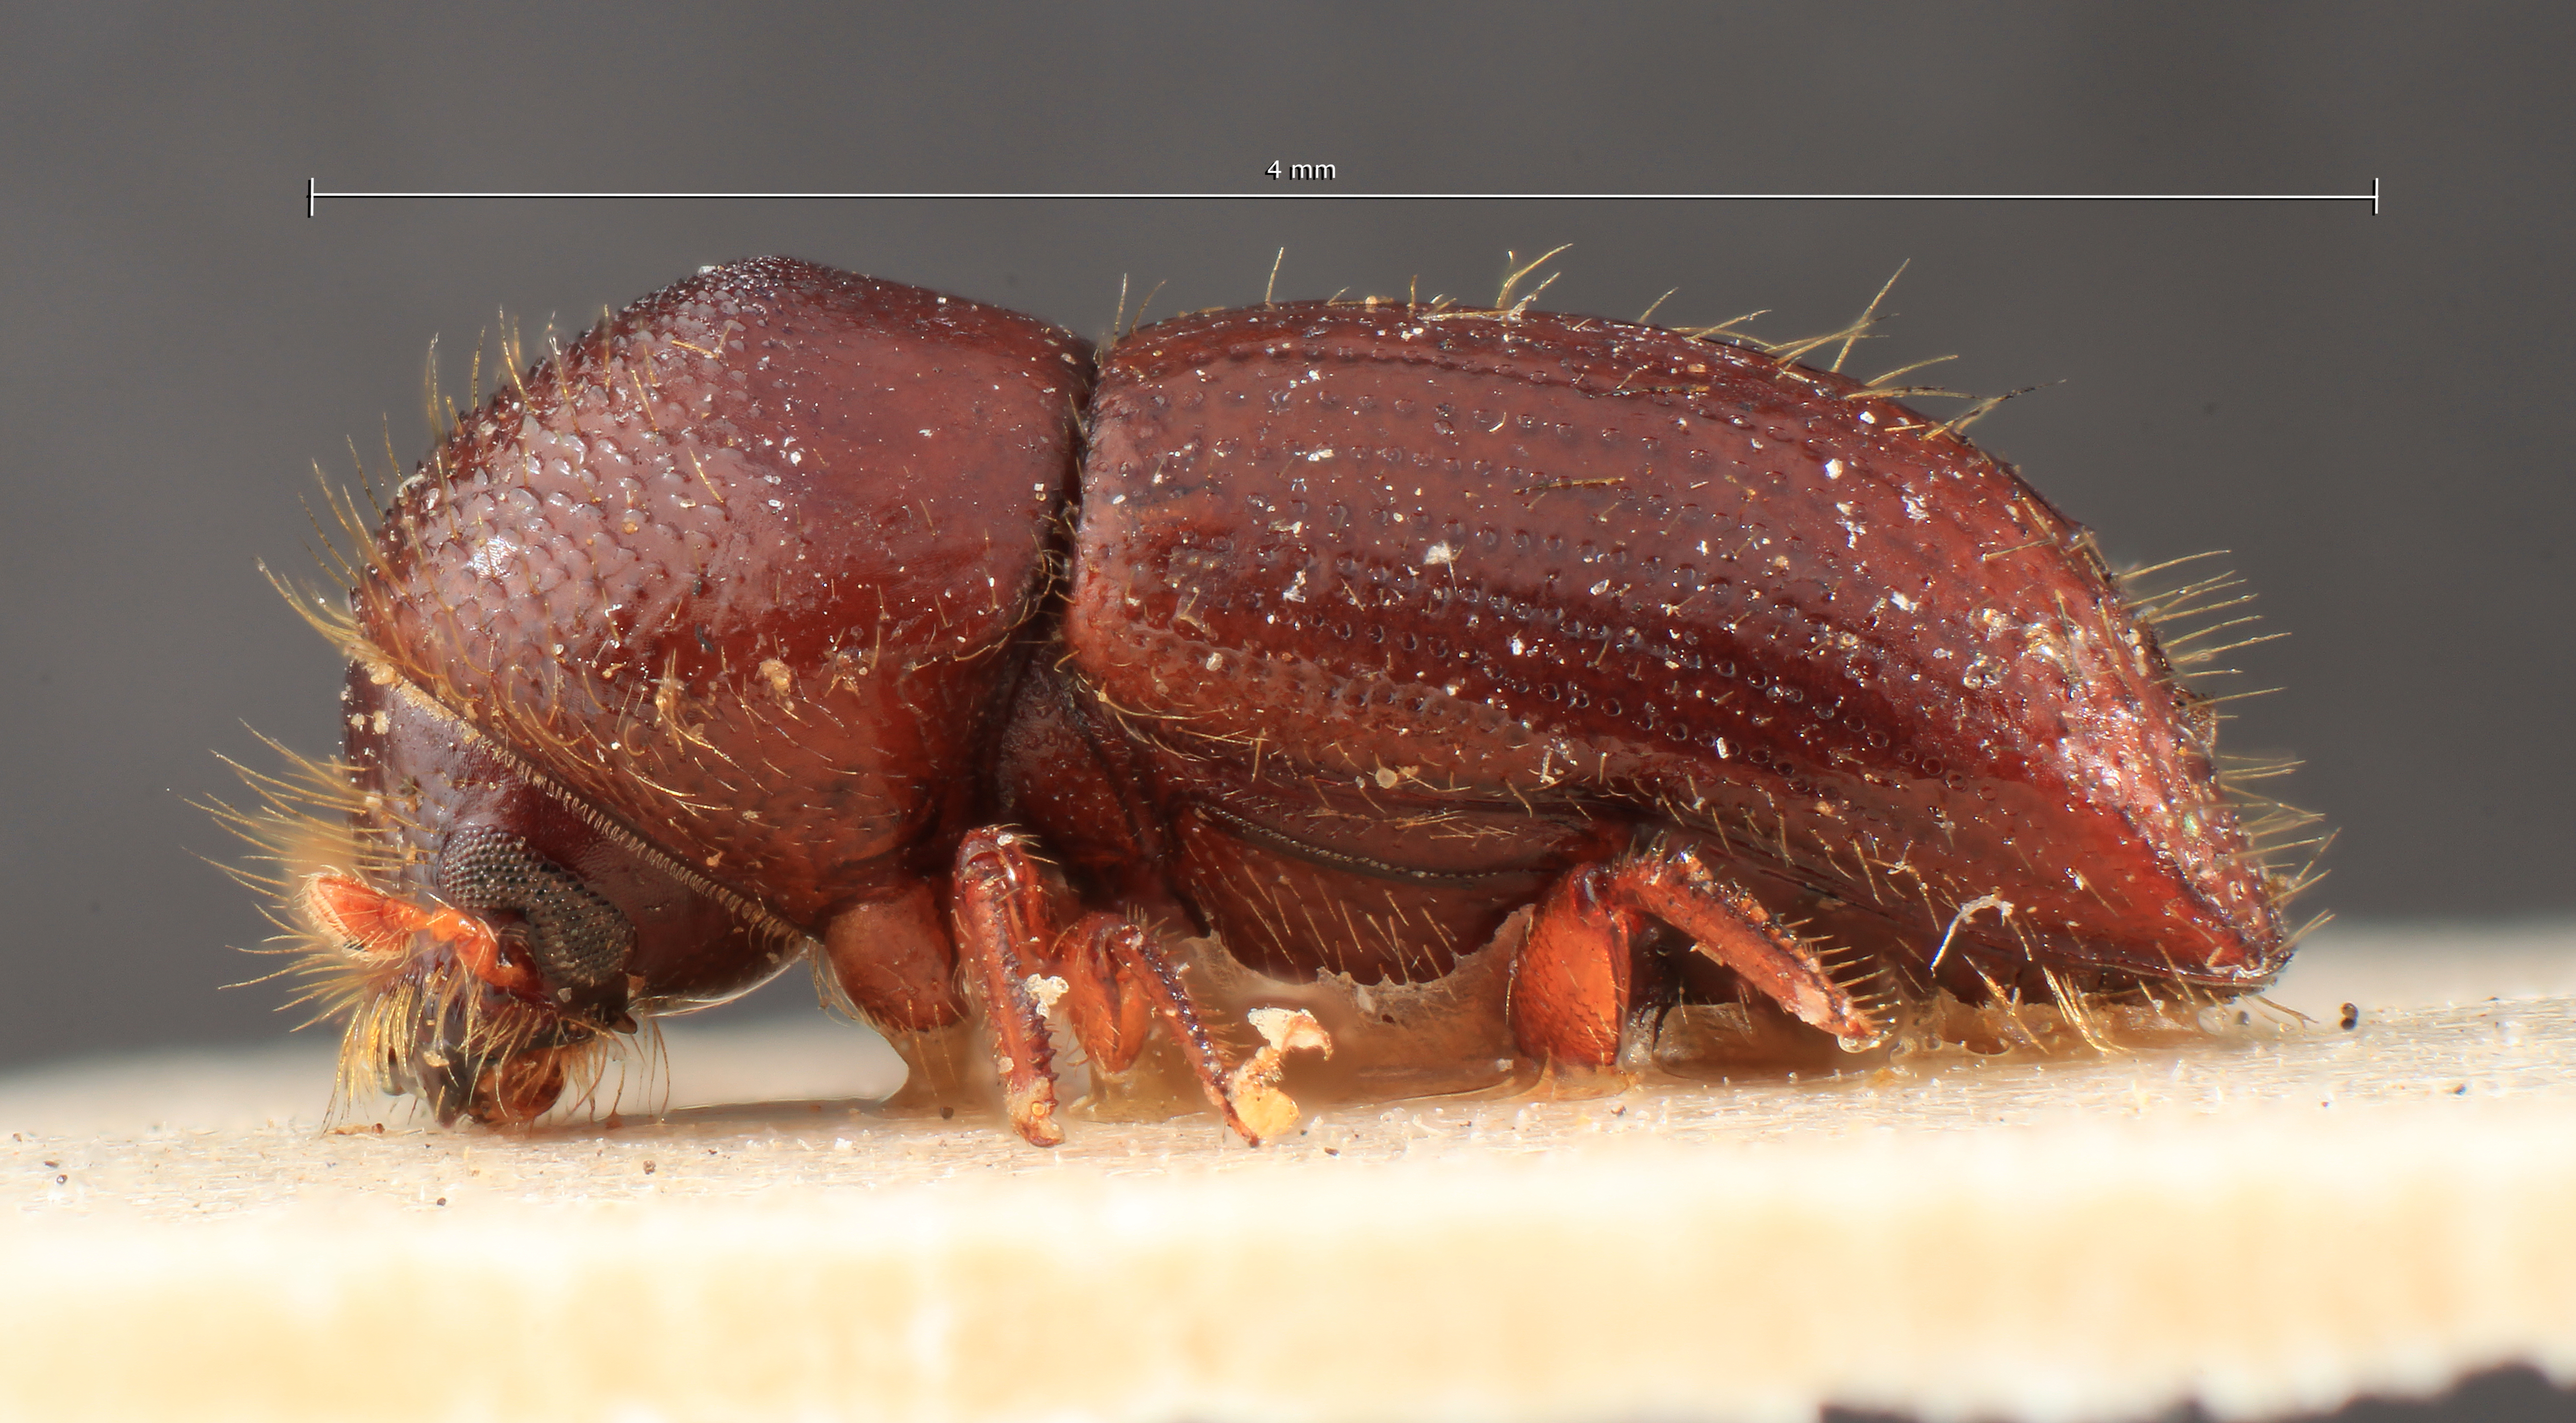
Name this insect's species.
Xyleborus validus
